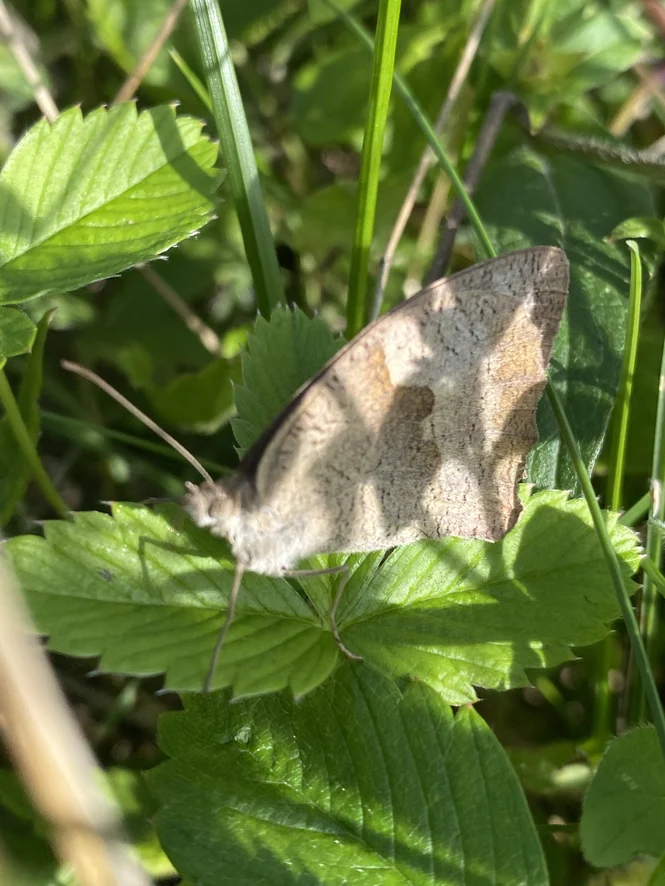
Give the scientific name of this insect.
Maniola jurtina
